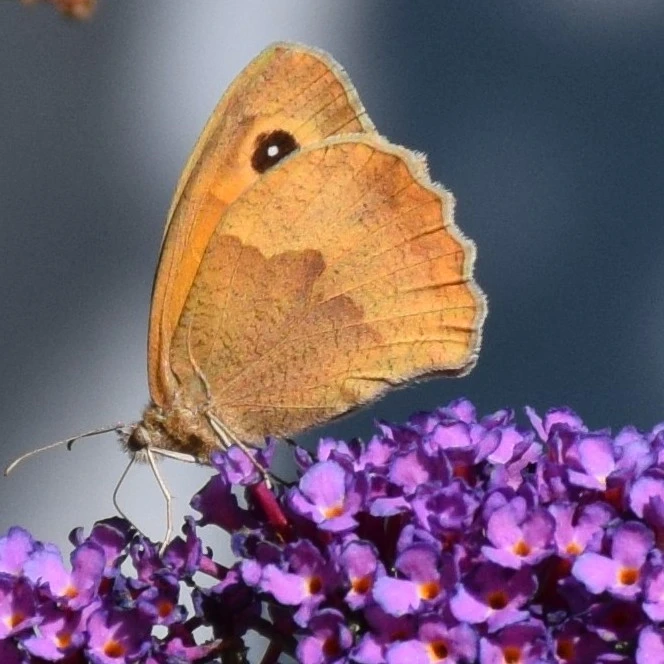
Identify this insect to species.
Maniola jurtina
